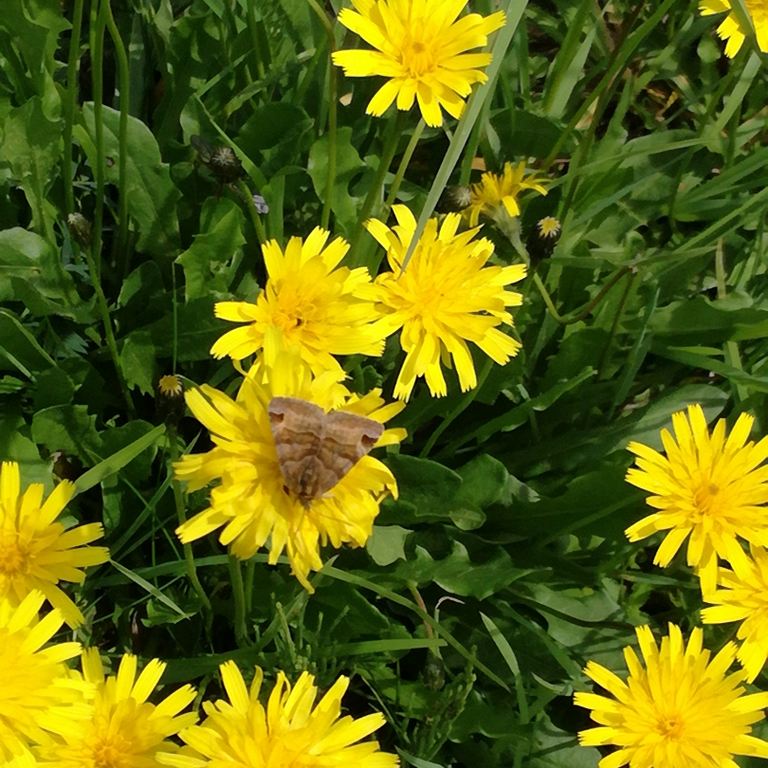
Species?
Euclidia glyphica
